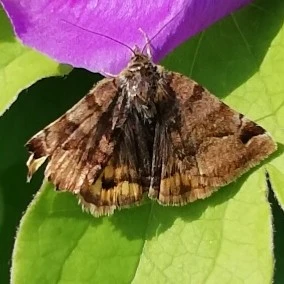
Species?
Euclidia glyphica
